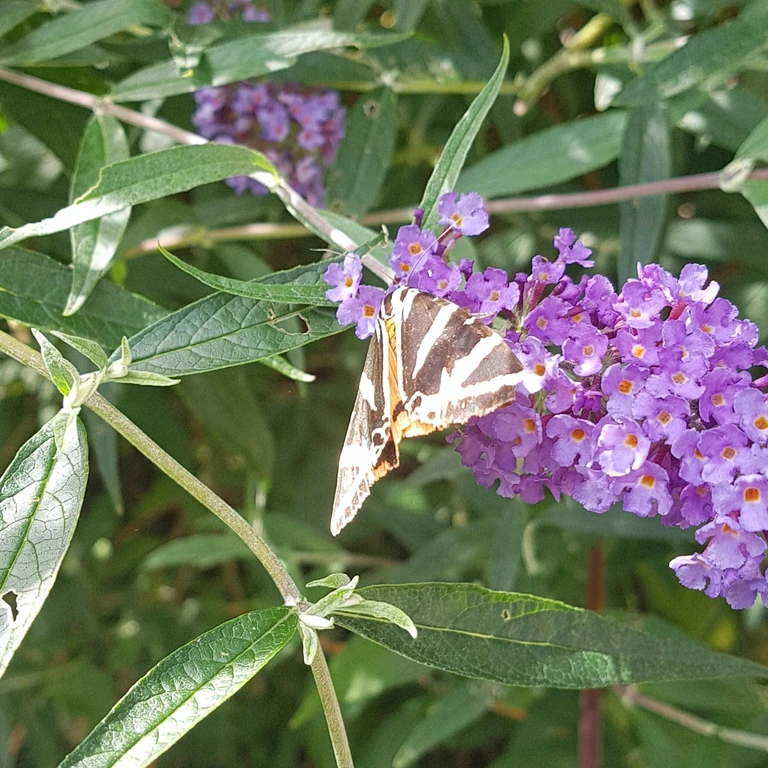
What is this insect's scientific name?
Euplagia quadripunctaria
